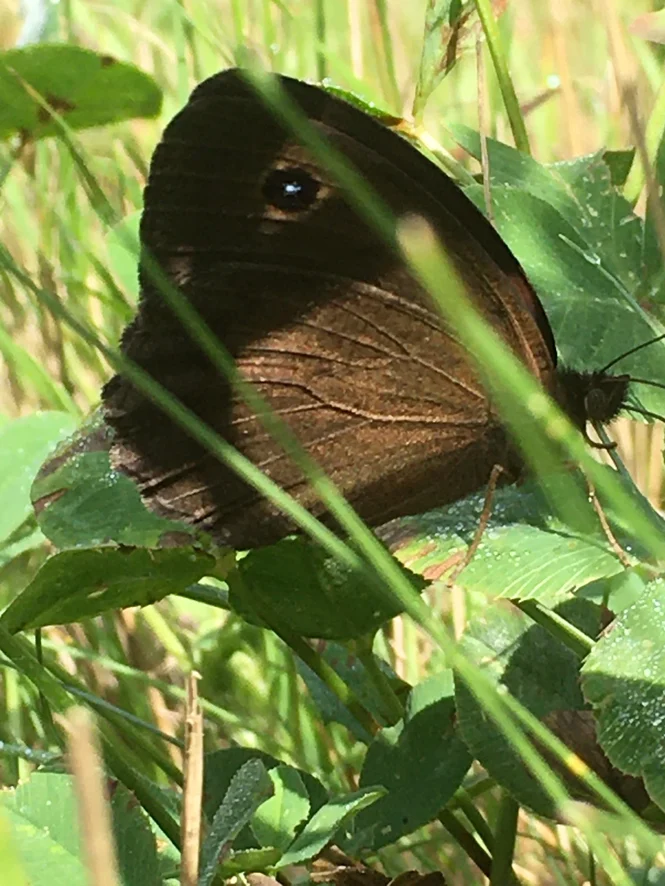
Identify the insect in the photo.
Minois dryas
